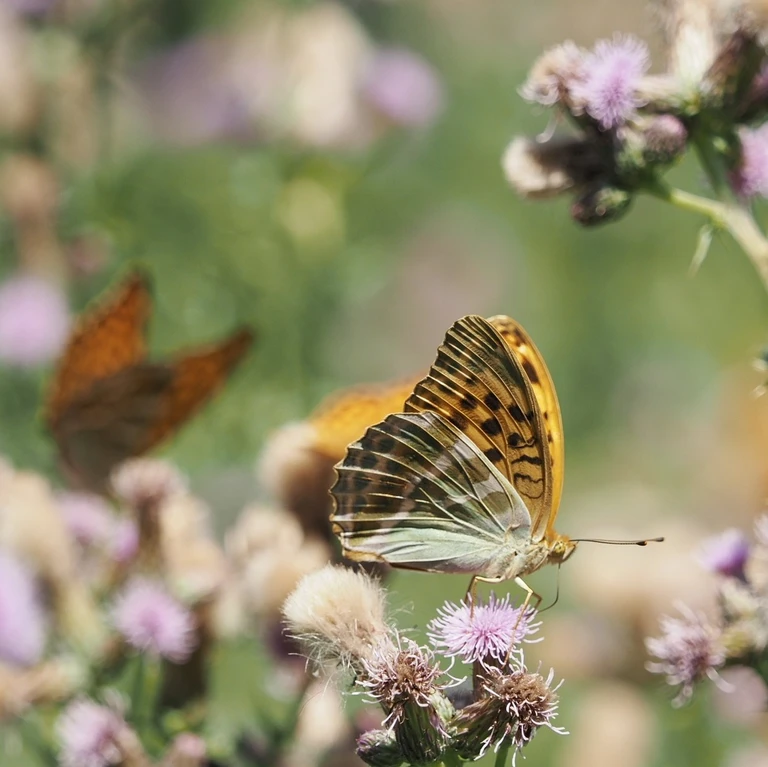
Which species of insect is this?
Argynnis paphia
